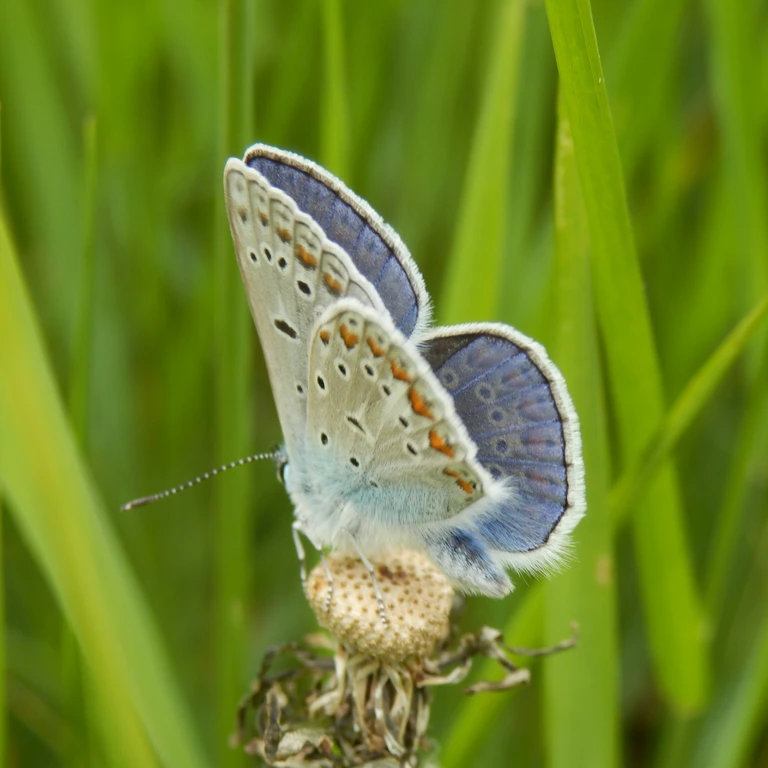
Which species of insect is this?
Polyommatus icarus
